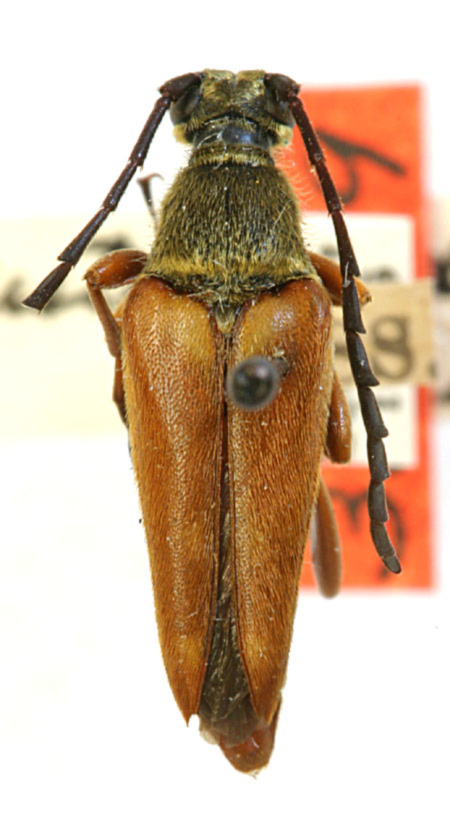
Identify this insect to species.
Typocerus acuticauda
